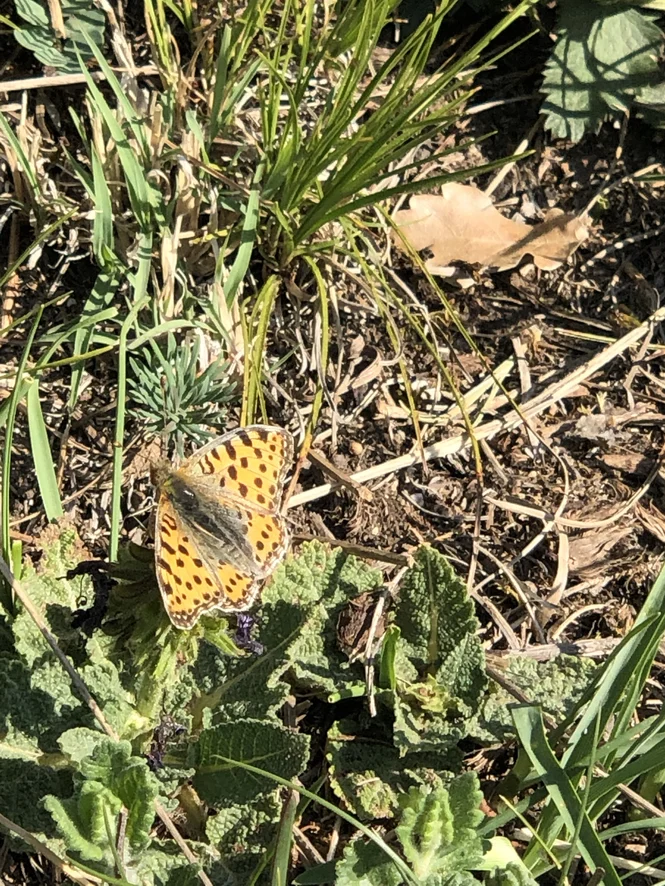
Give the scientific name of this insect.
Issoria lathonia
